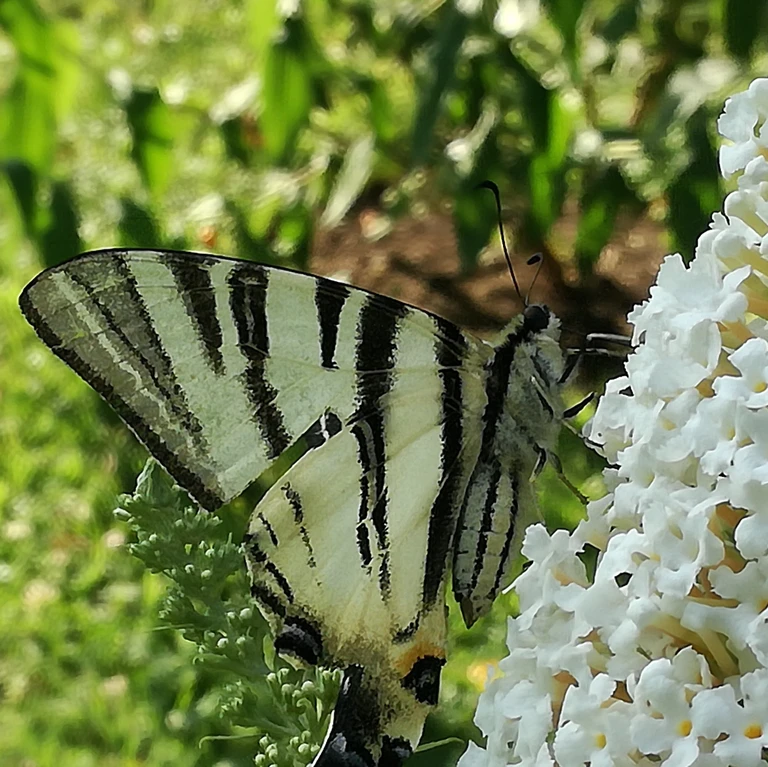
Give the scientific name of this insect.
Iphiclides podalirius
